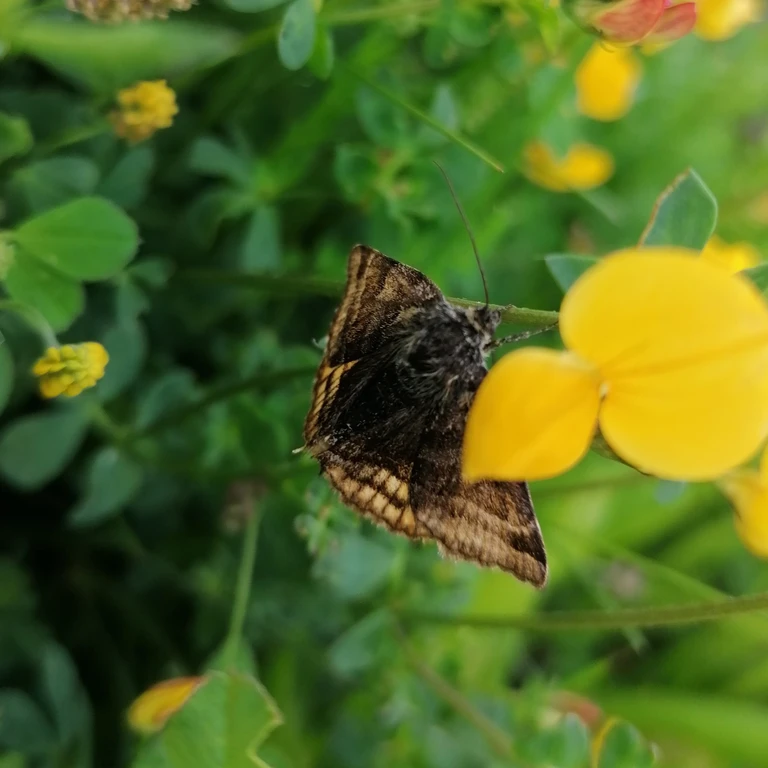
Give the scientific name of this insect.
Euclidia glyphica
